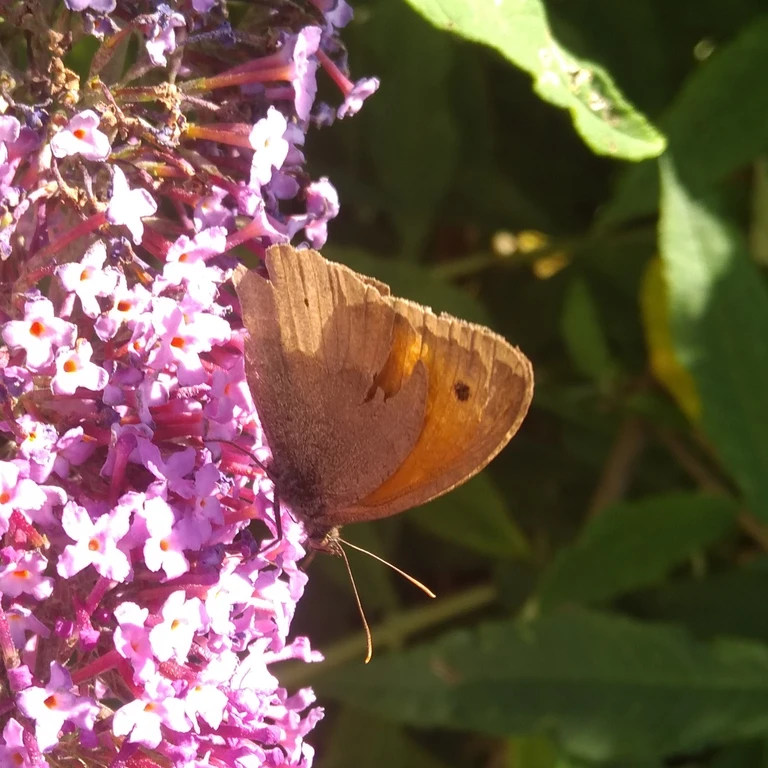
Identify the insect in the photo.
Maniola jurtina
